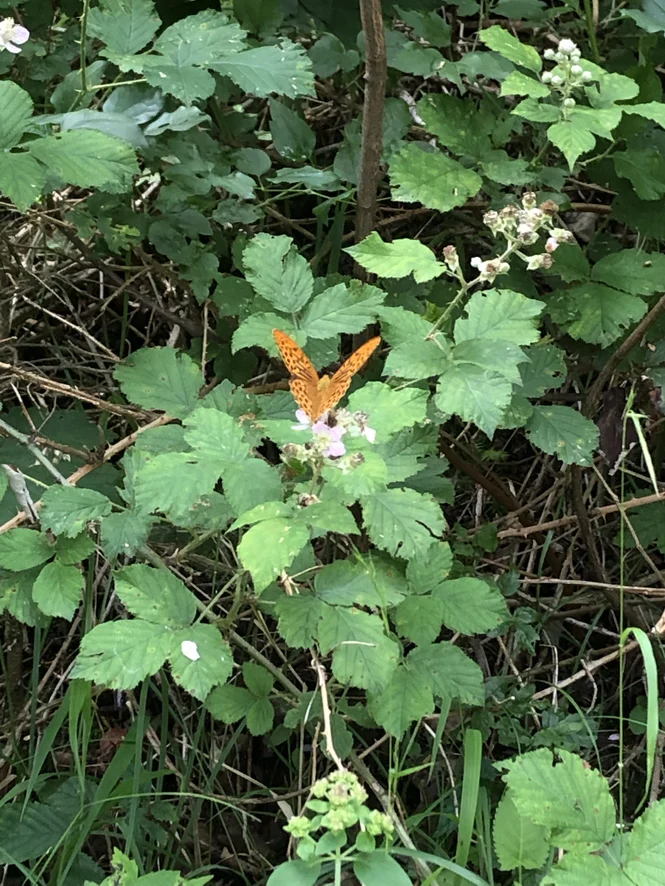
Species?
Argynnis paphia
